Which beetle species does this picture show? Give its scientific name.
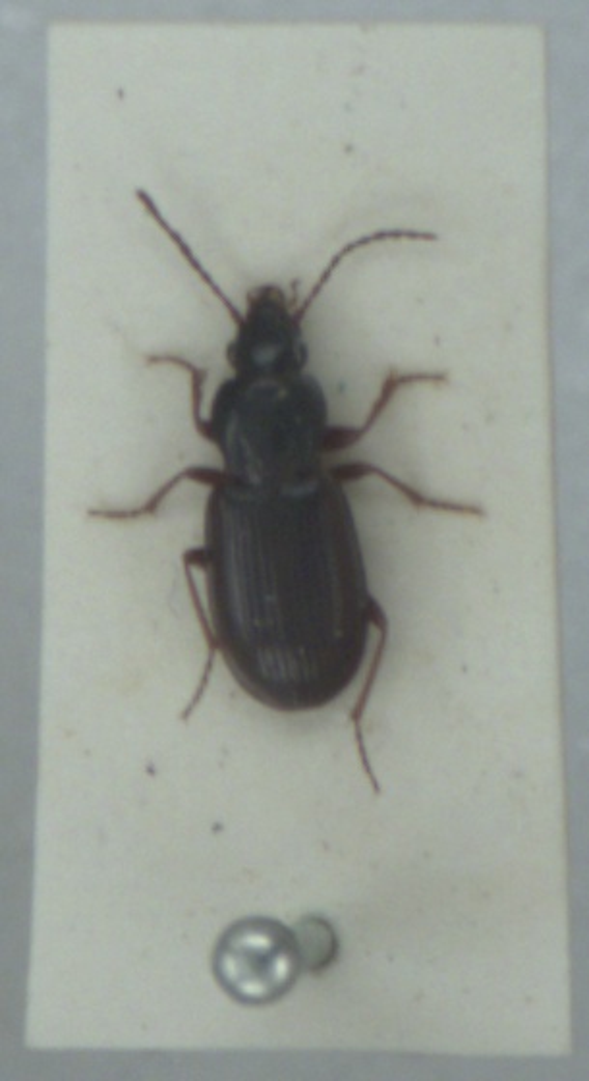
Pterostichus strenuus
